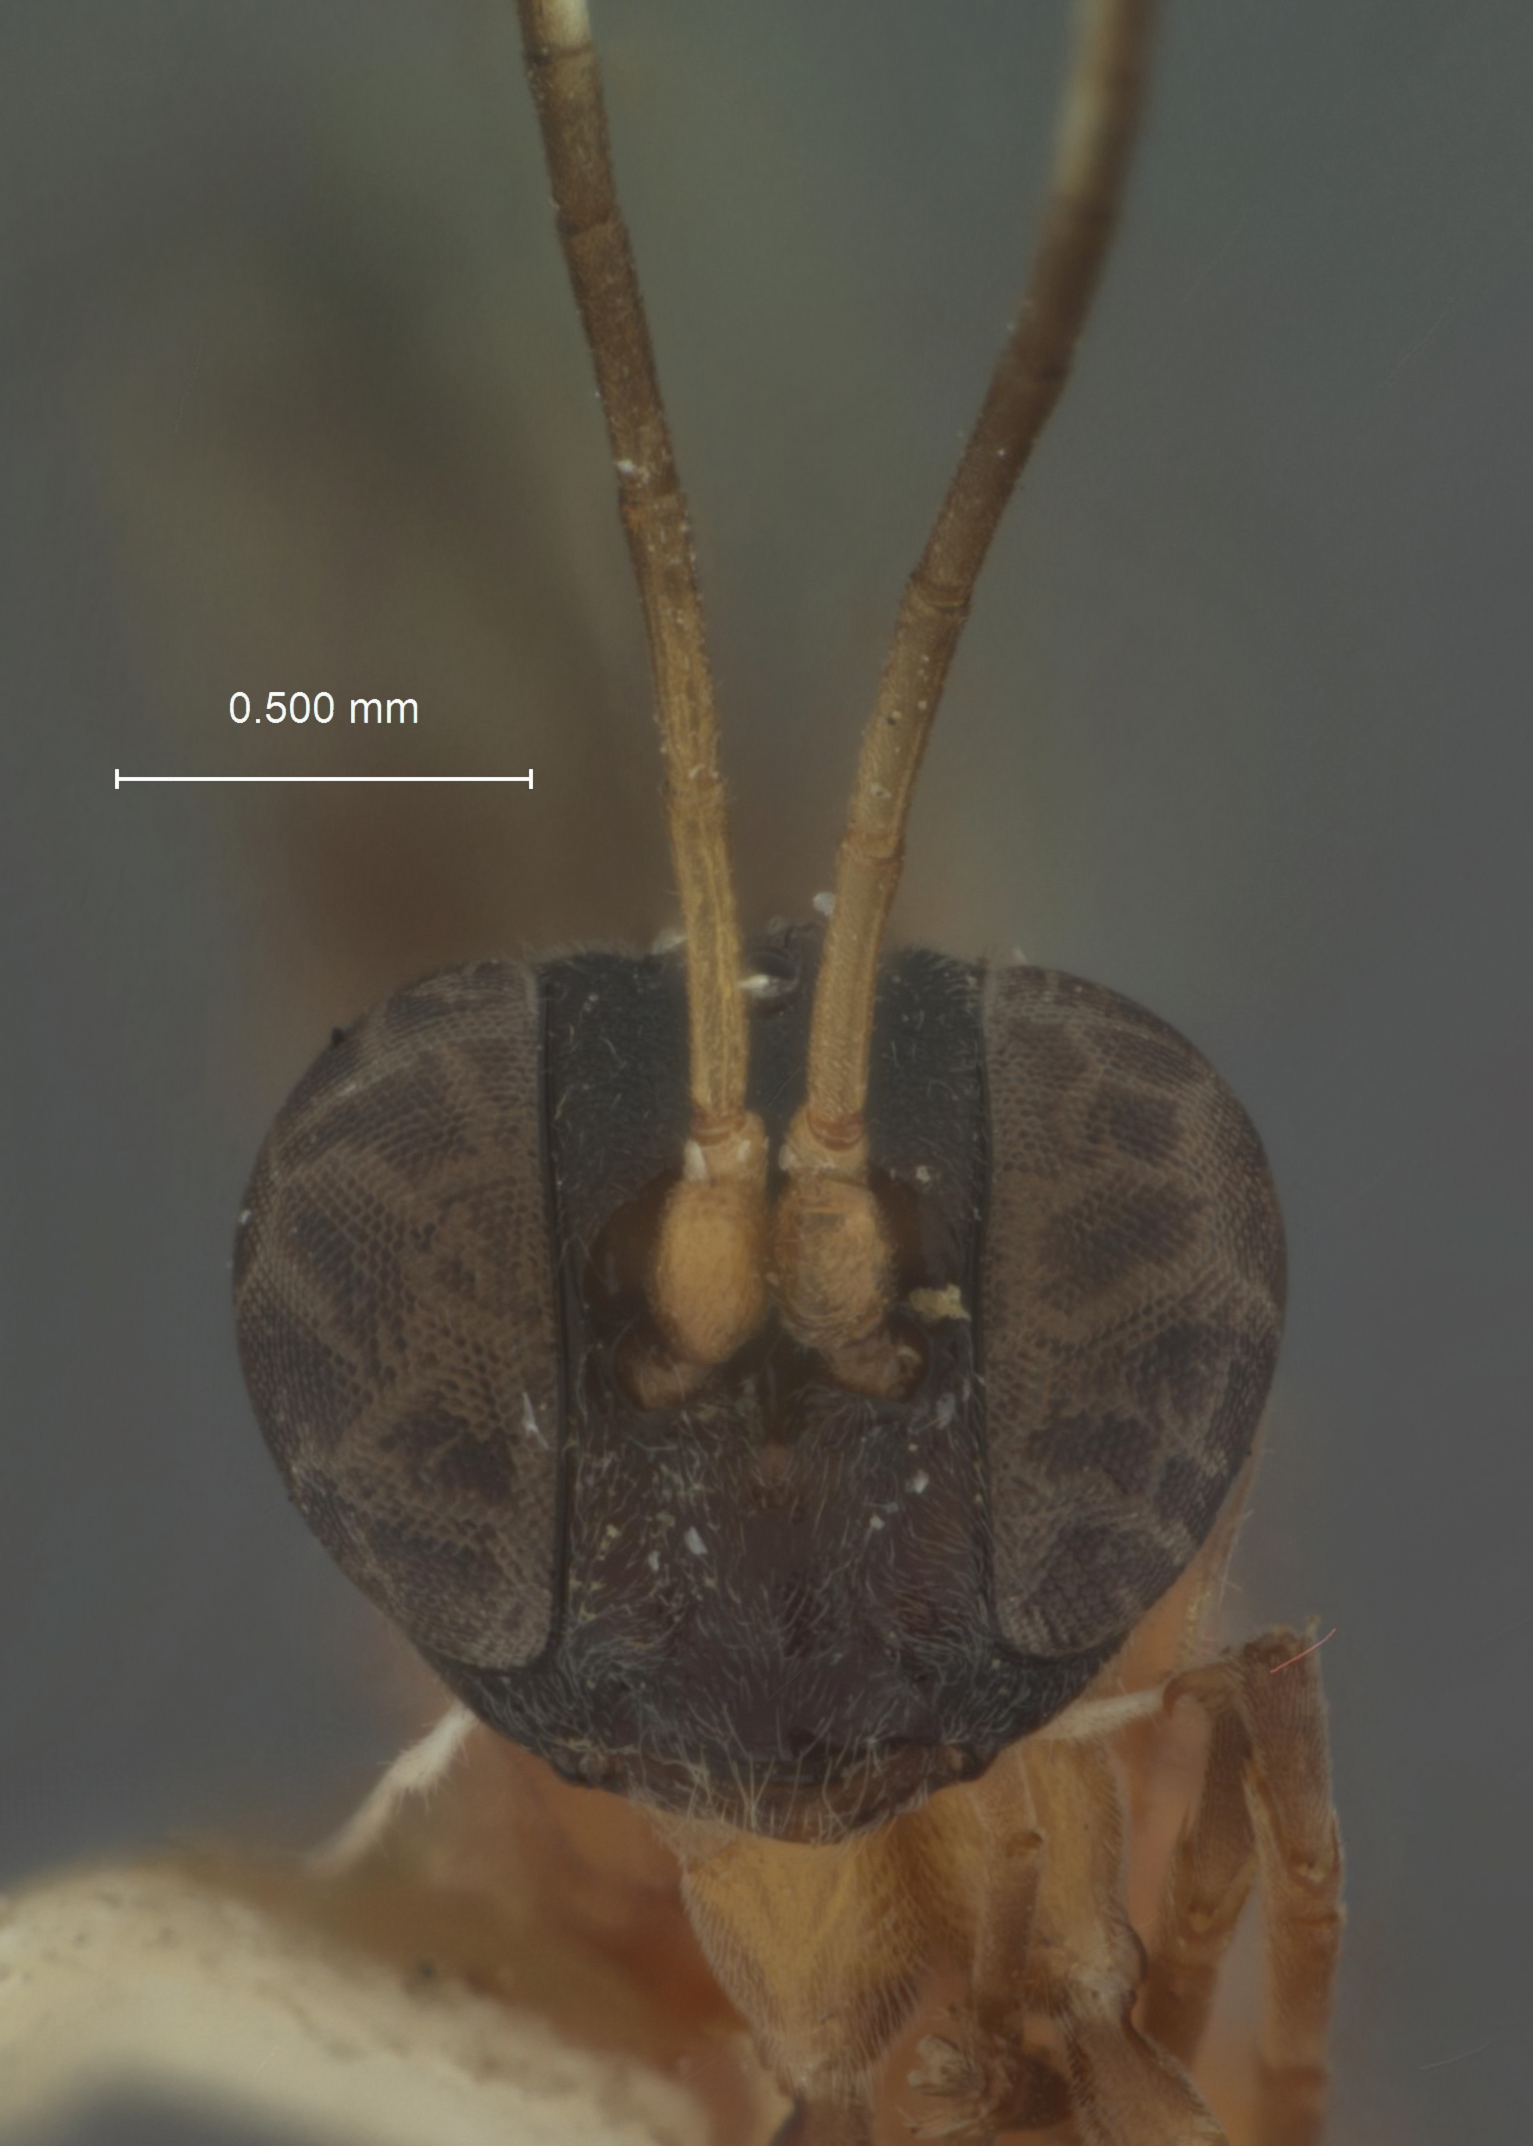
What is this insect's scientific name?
Isotima cincticornis
